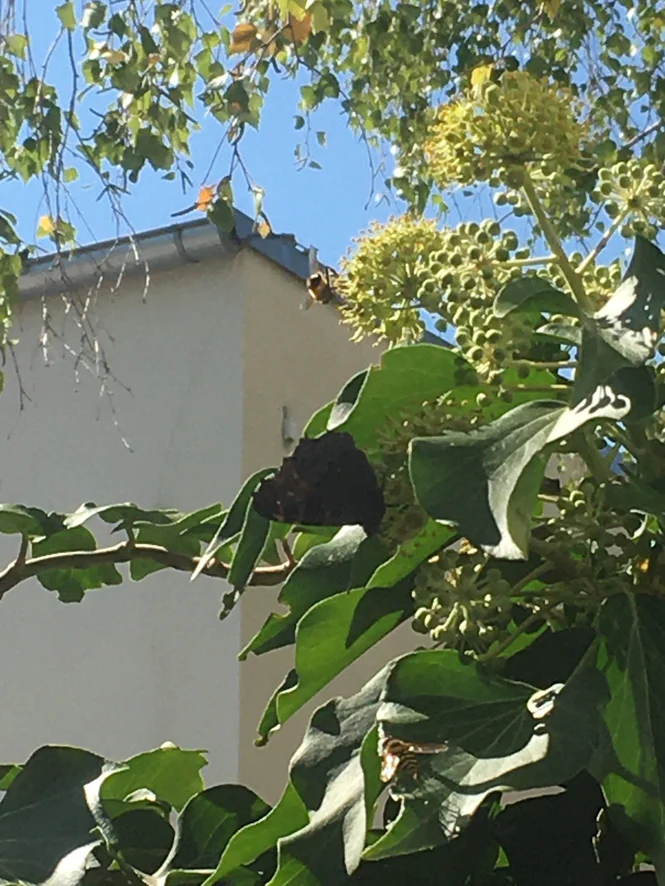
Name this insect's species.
Aglais io
